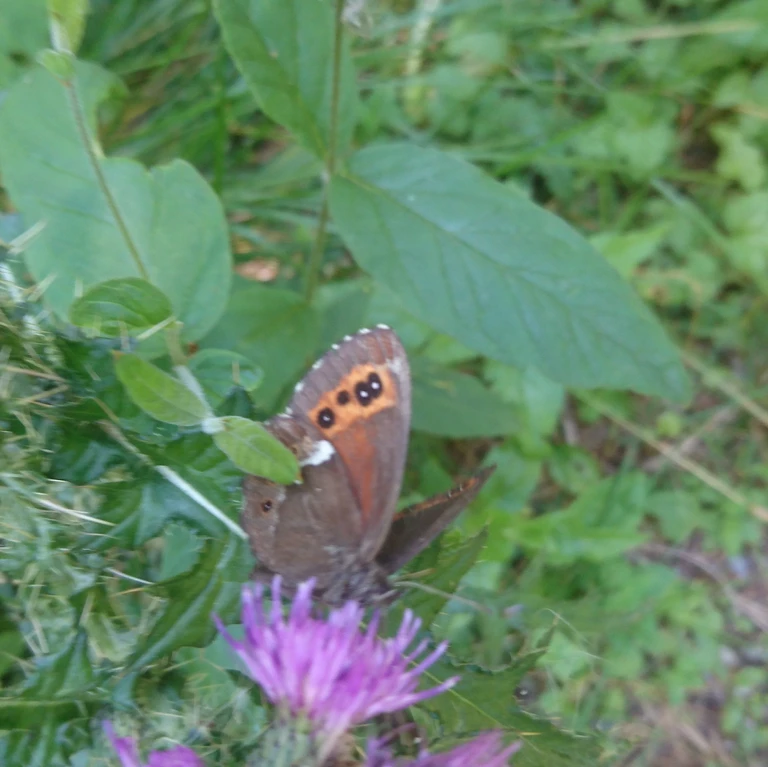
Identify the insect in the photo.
Erebia ligea
